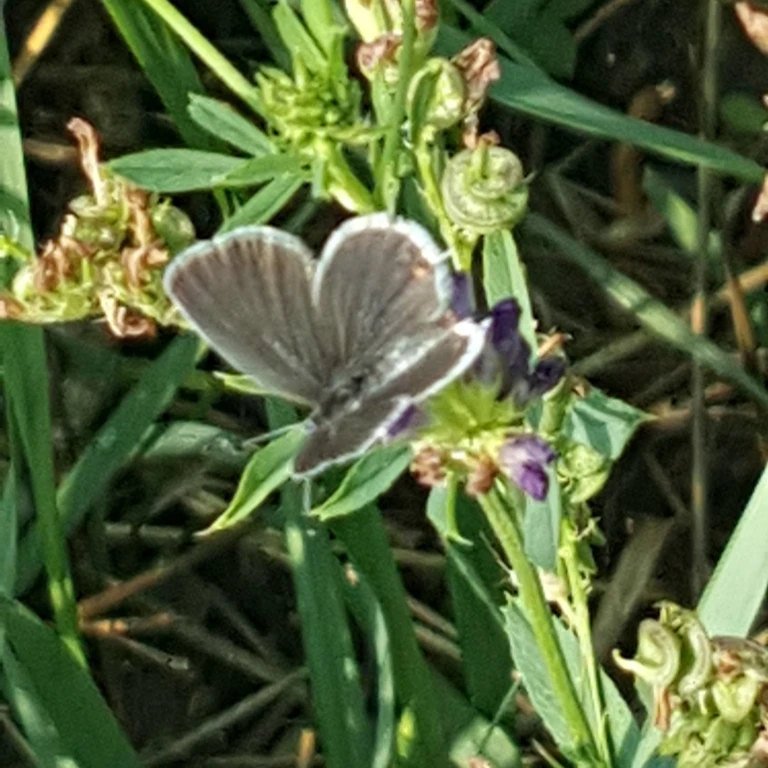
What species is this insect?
Cupido argiades (also Elkalyce argiades)
